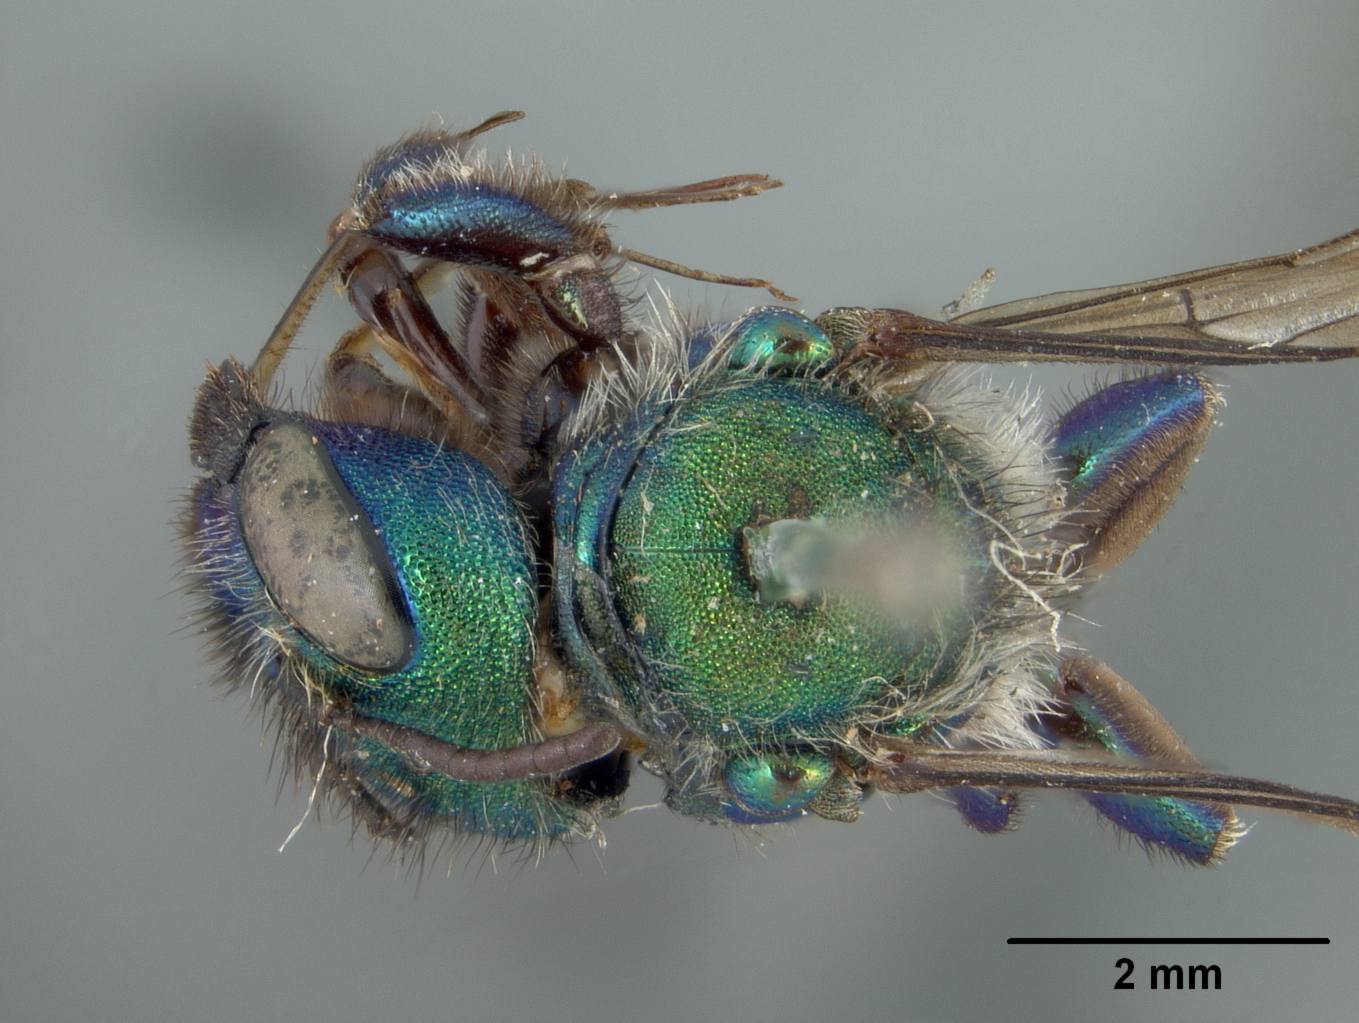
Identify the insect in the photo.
Osmia bruneri
